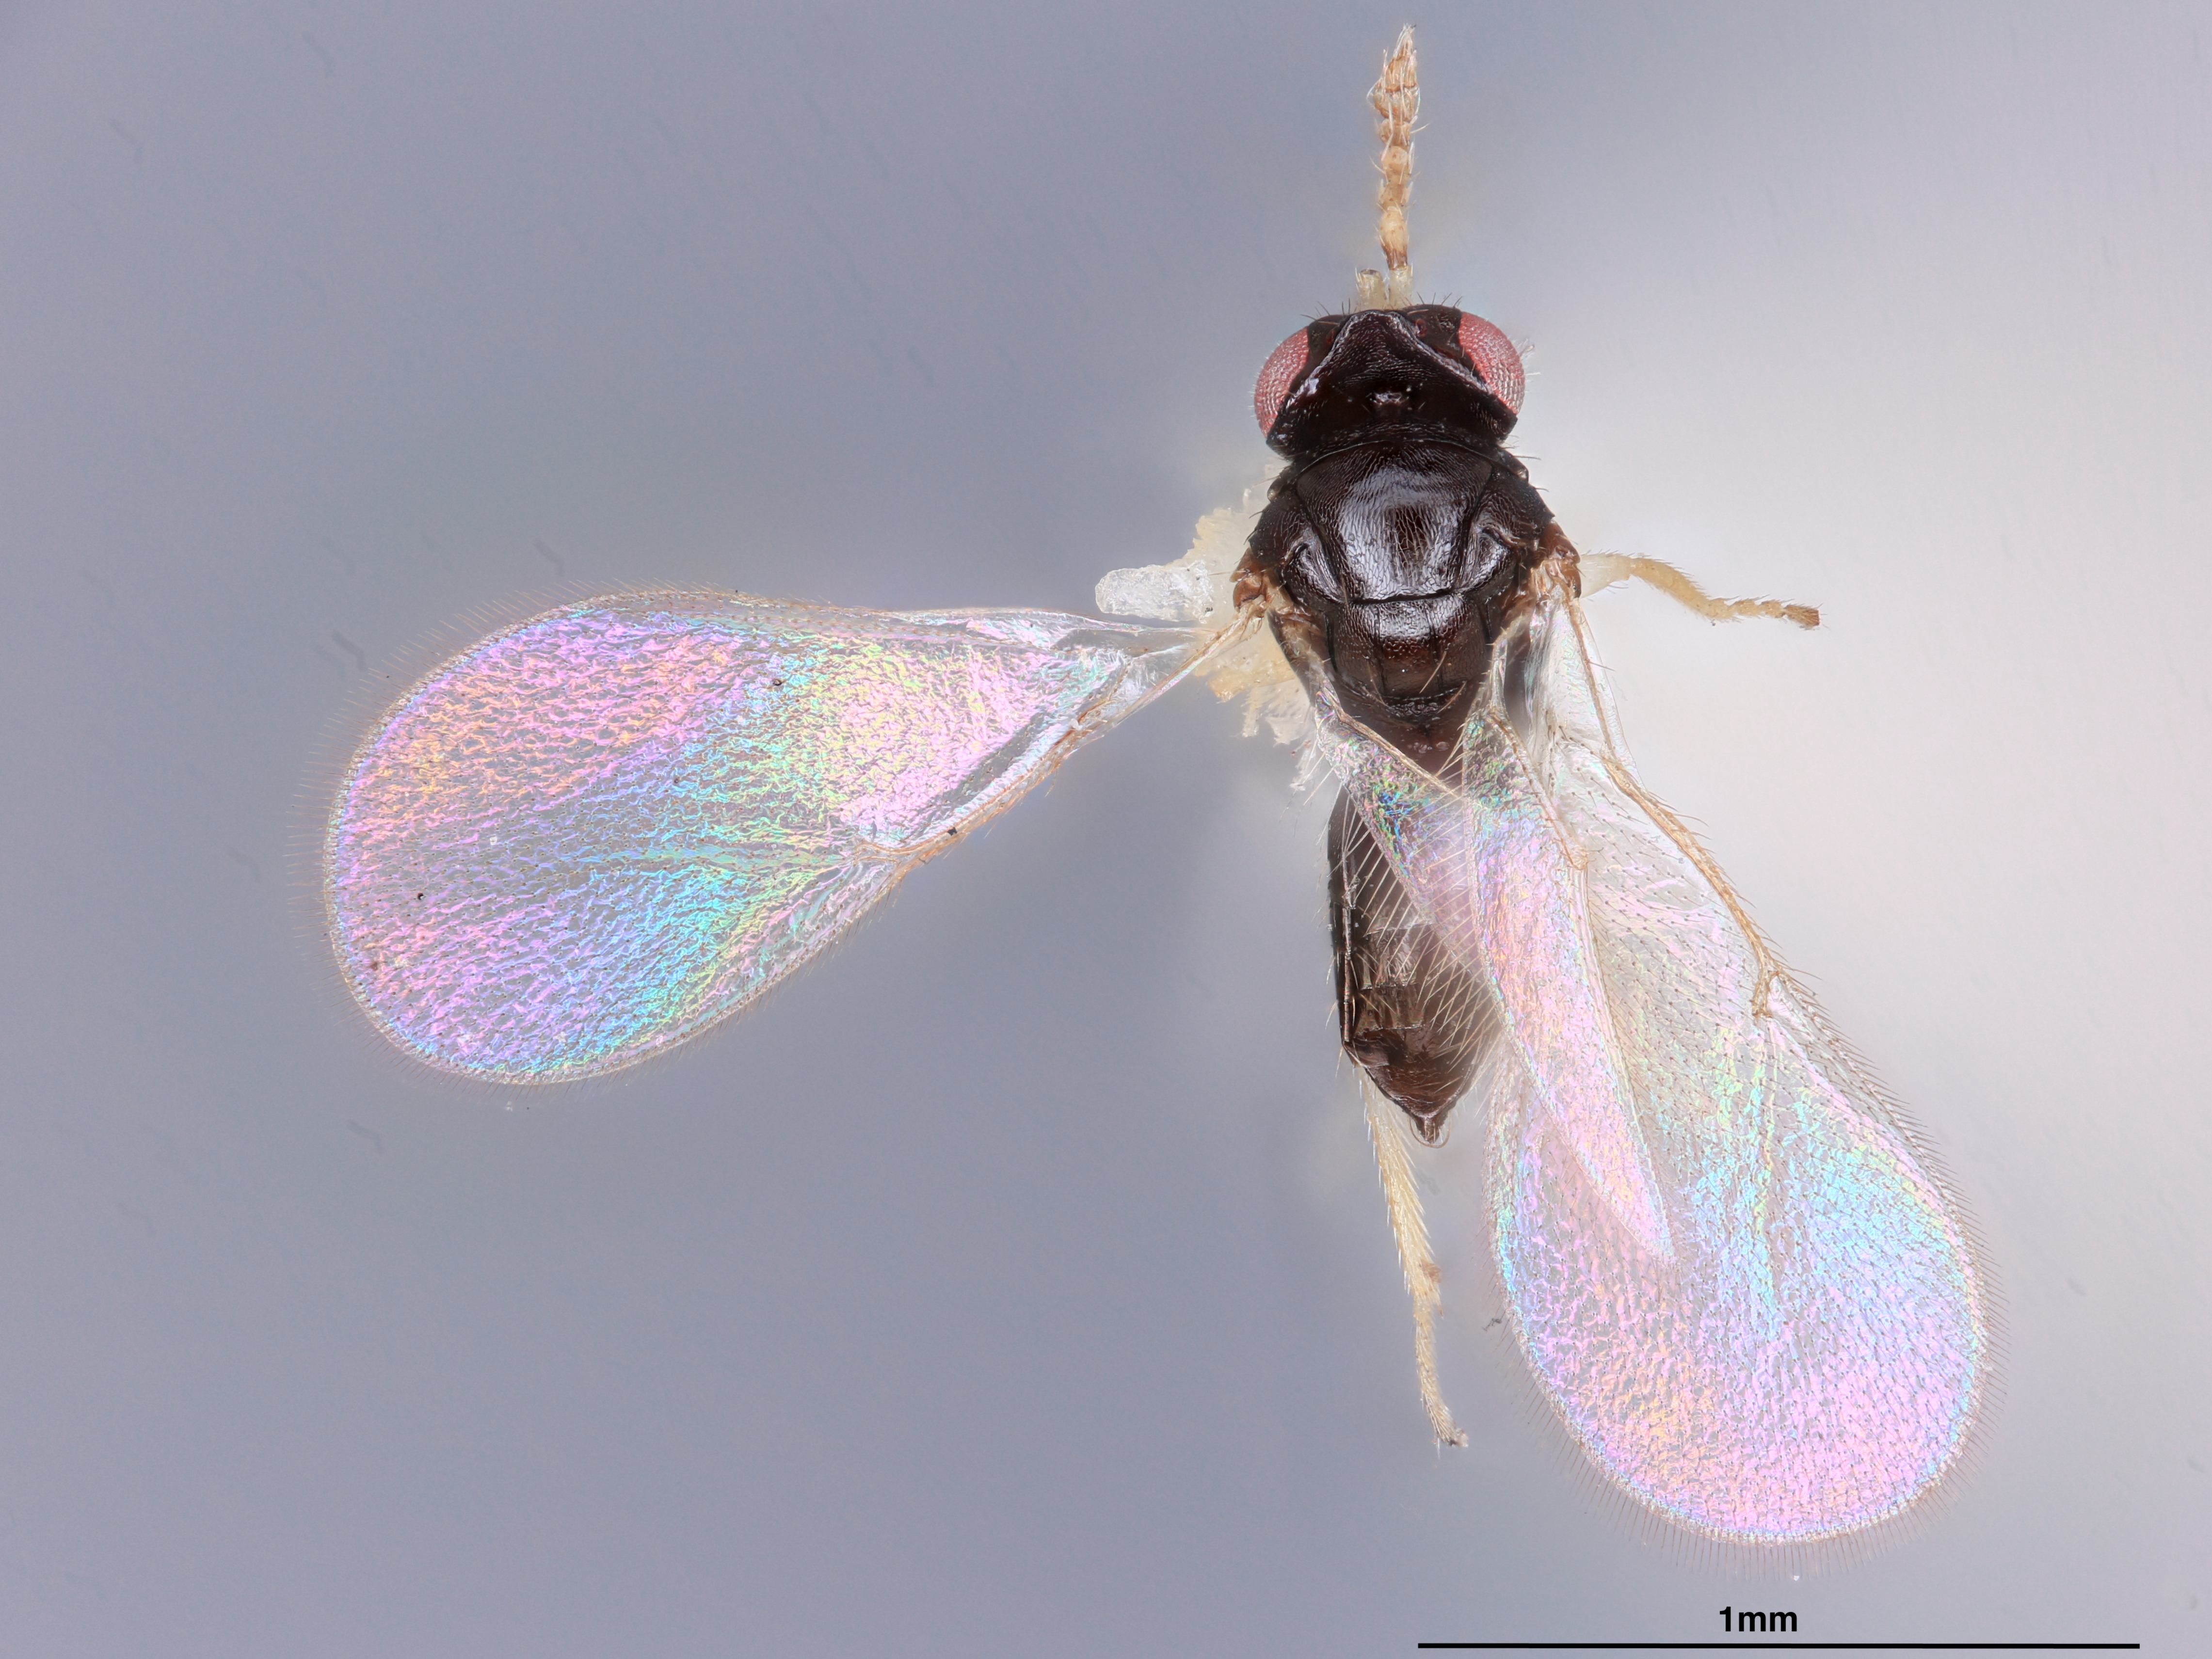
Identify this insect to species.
Tetrastichus dyrus
